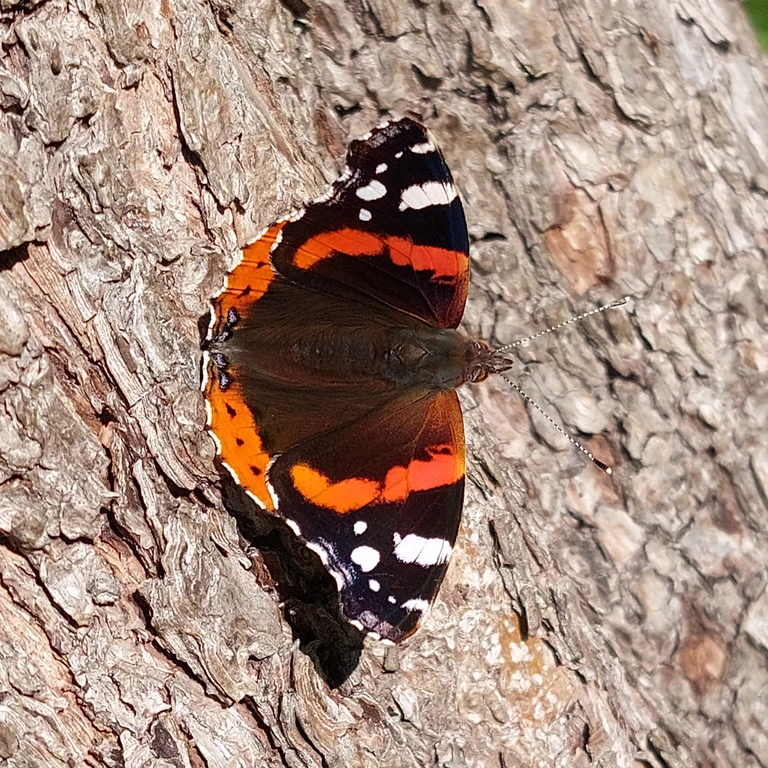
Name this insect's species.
Vanessa atalanta
